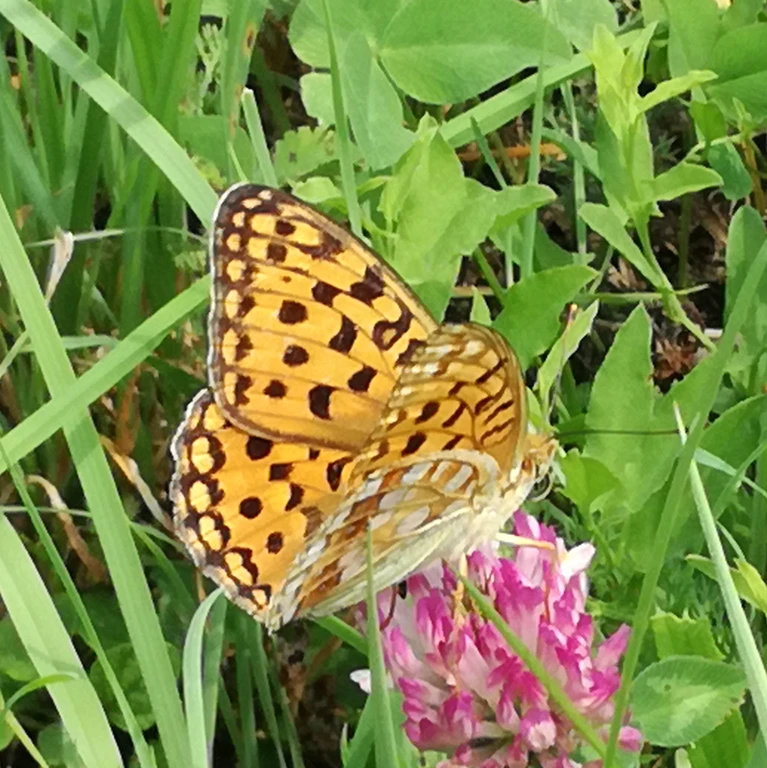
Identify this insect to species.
Fabriciana adippe
